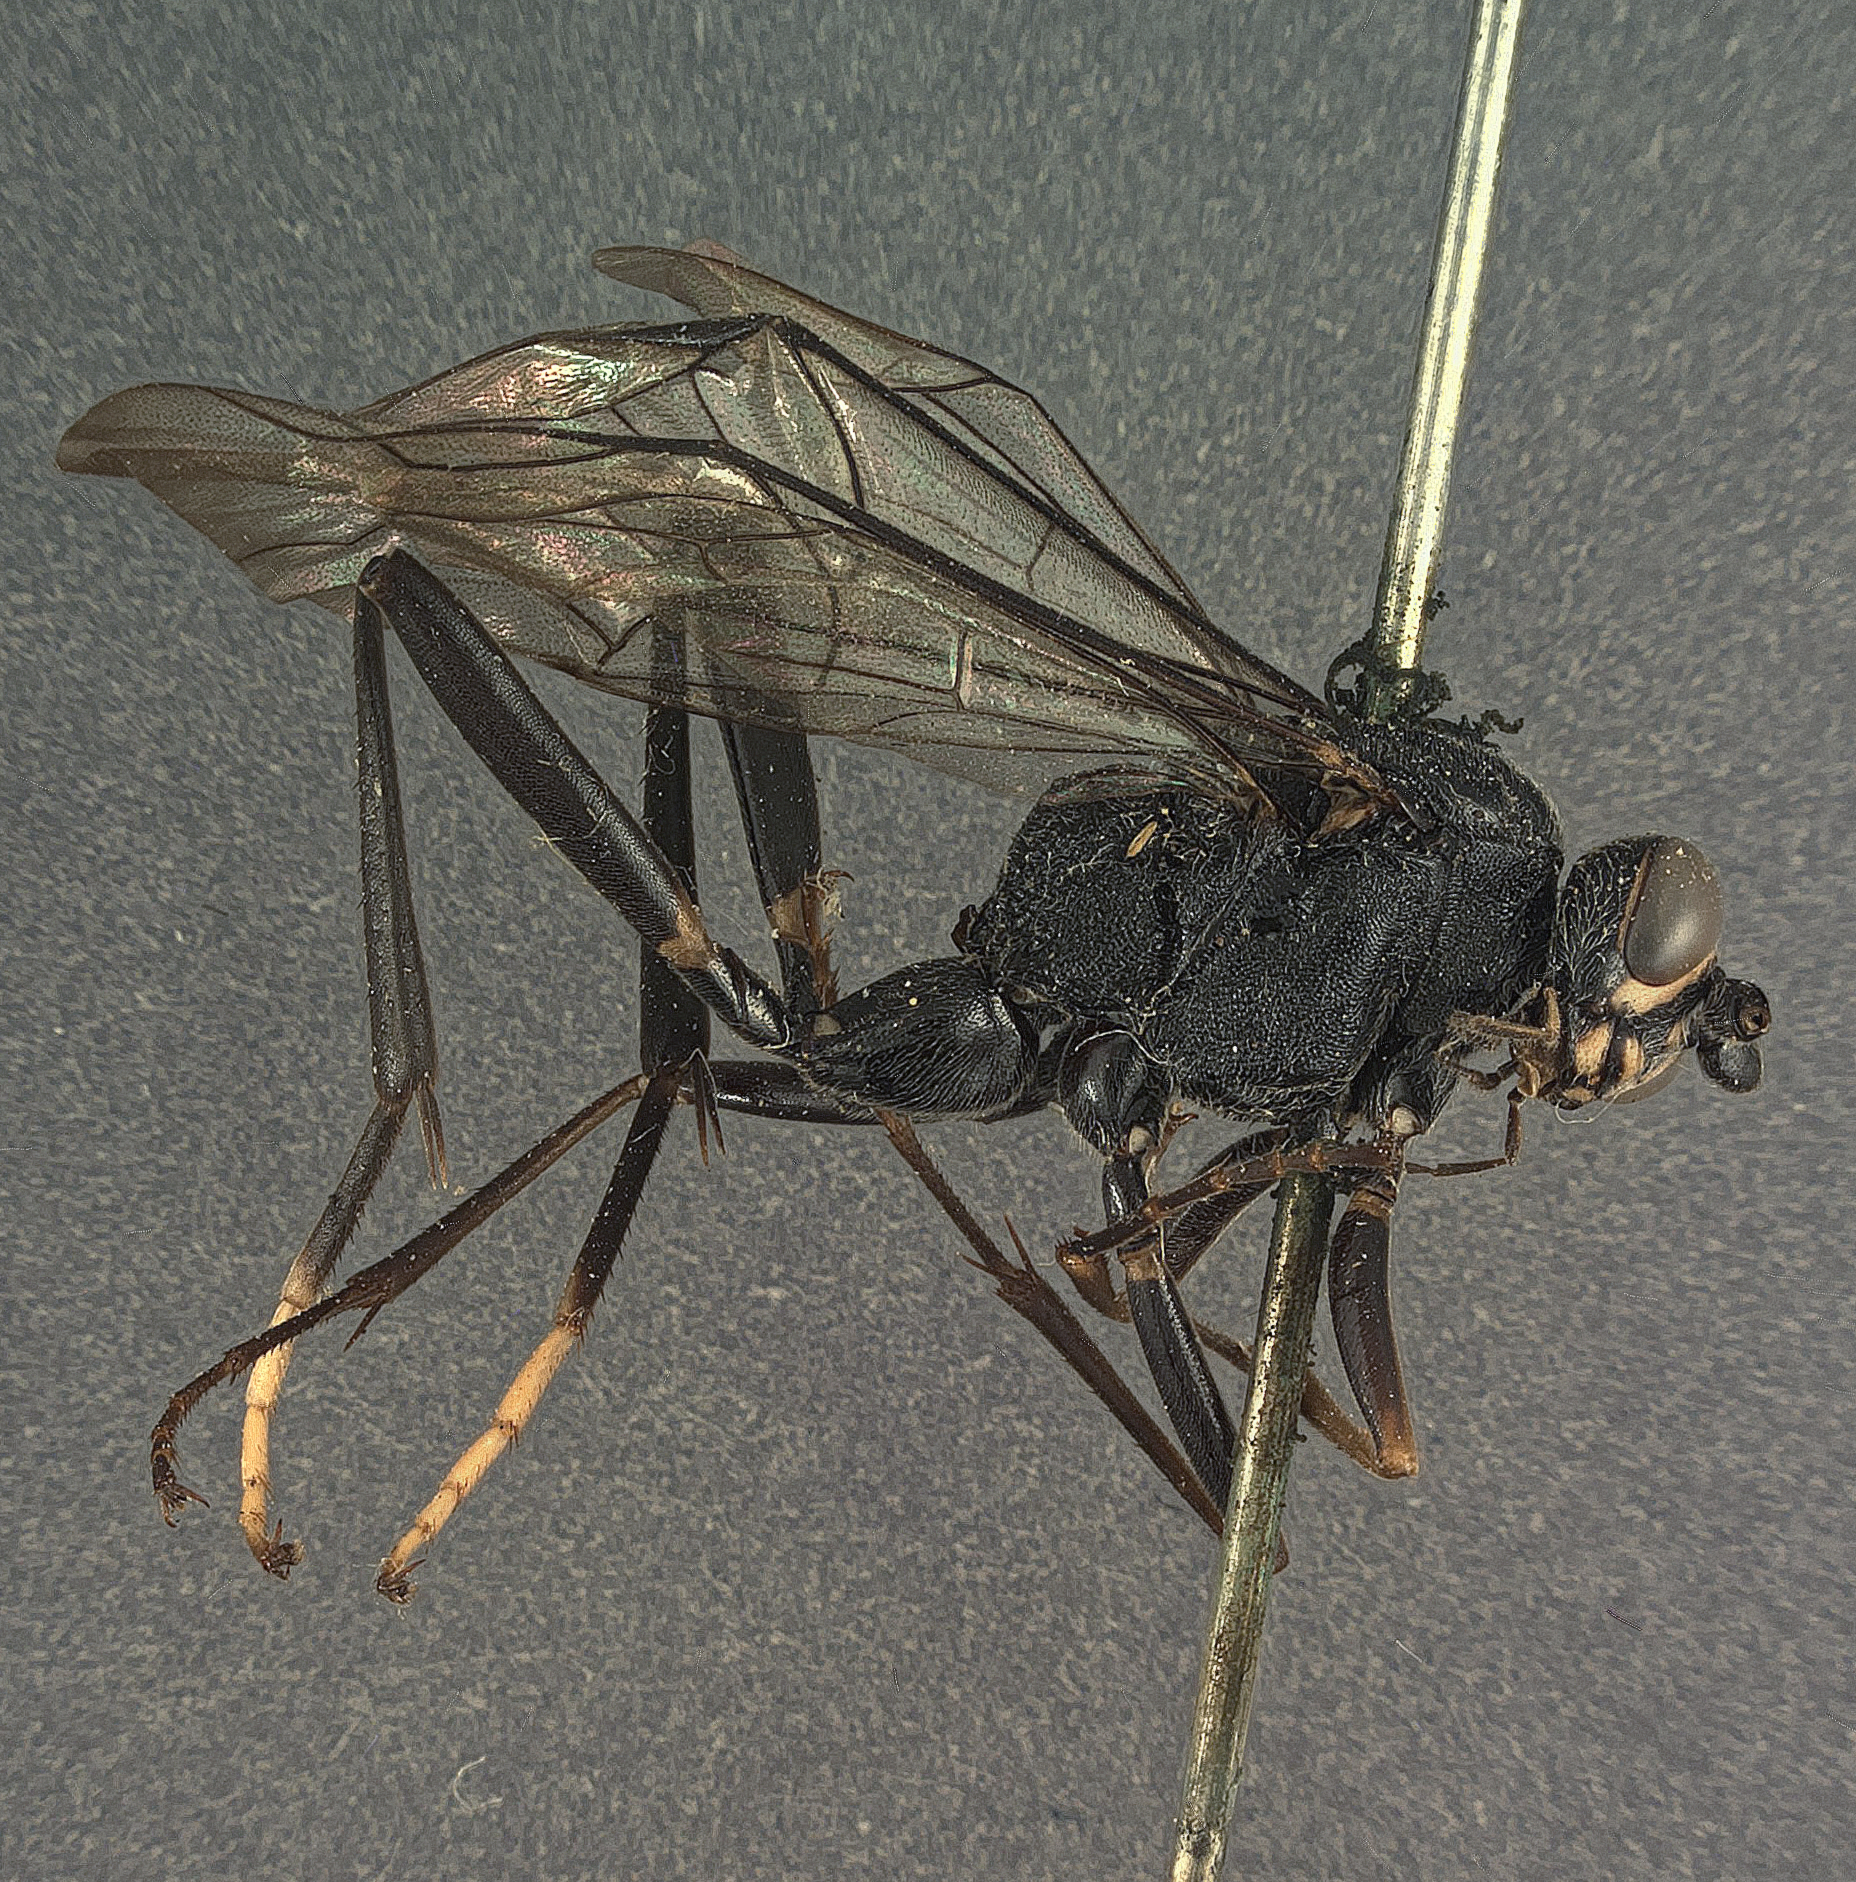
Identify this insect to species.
Cryptus leucopus
